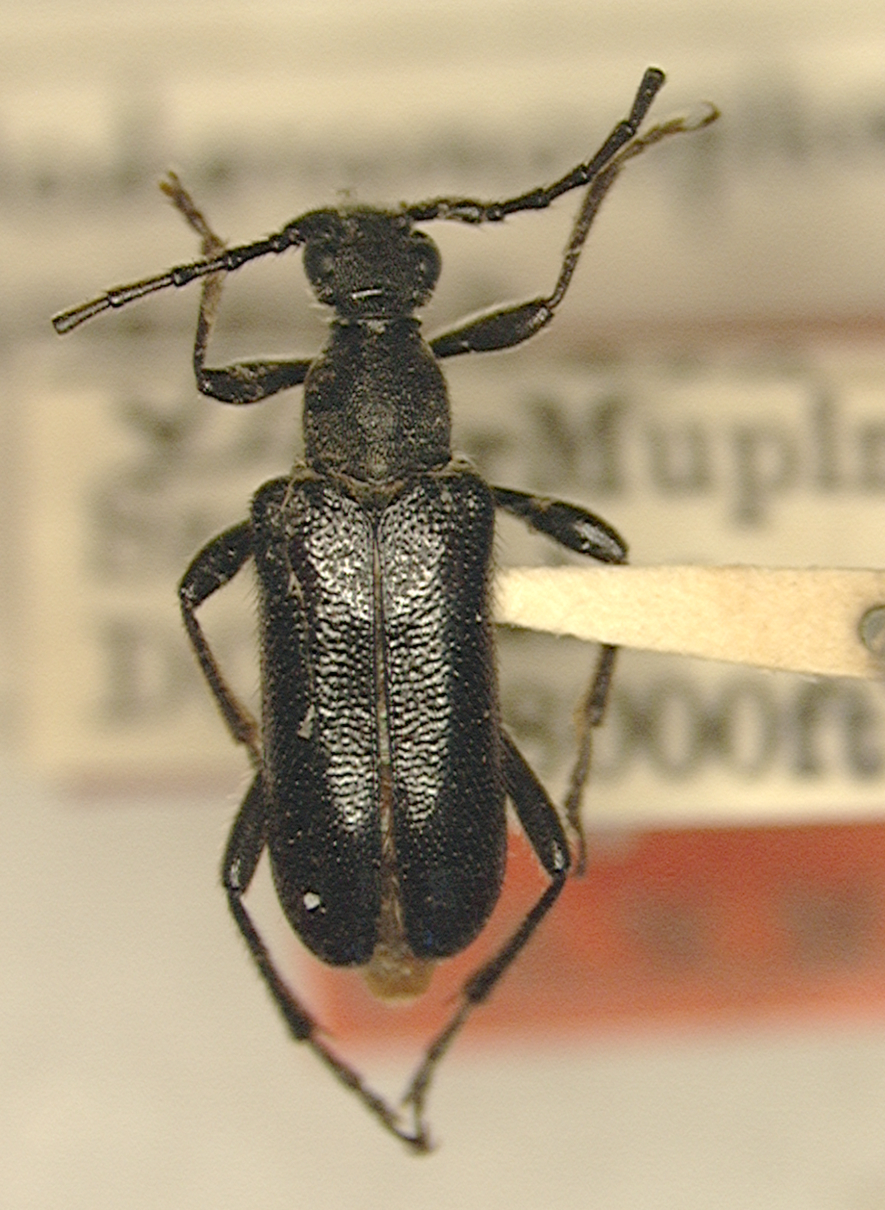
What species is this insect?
Anoploderomorpha mupinensis
